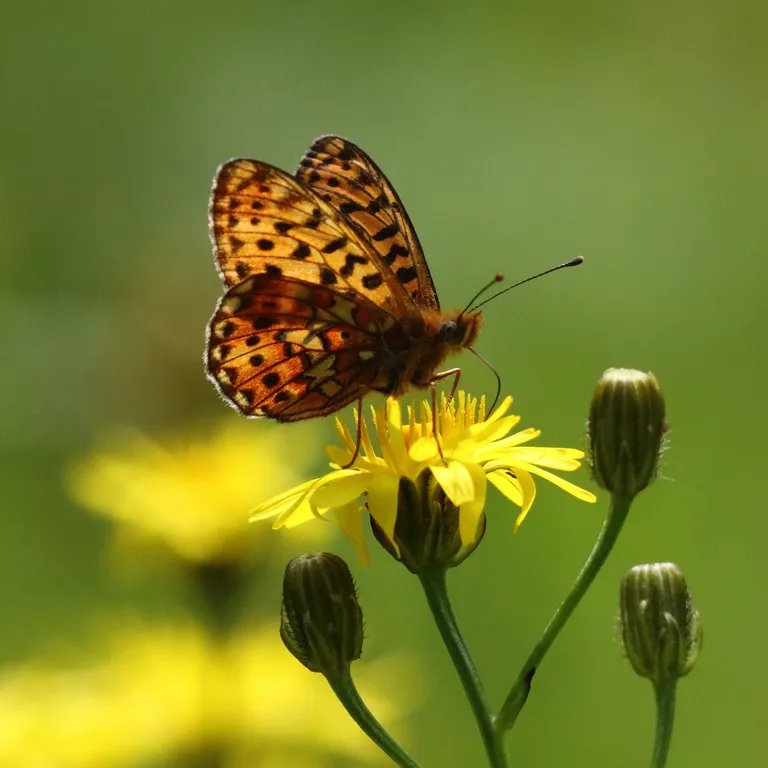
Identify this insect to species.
Boloria euphrosyne (also Clossiana euphrosyne)
